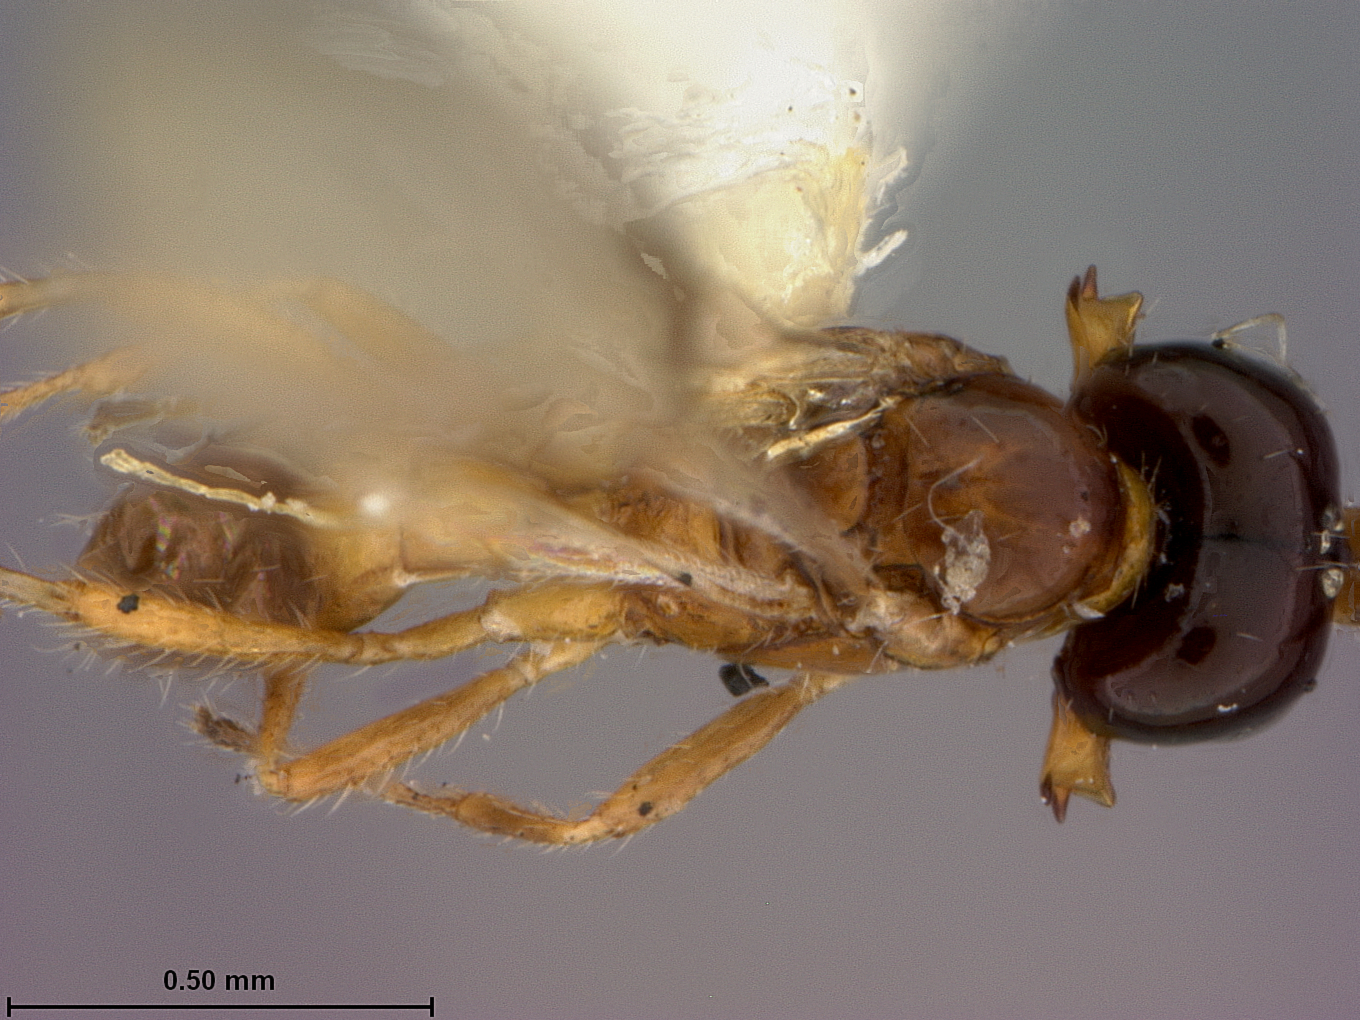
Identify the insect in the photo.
Synaldis blantoni
